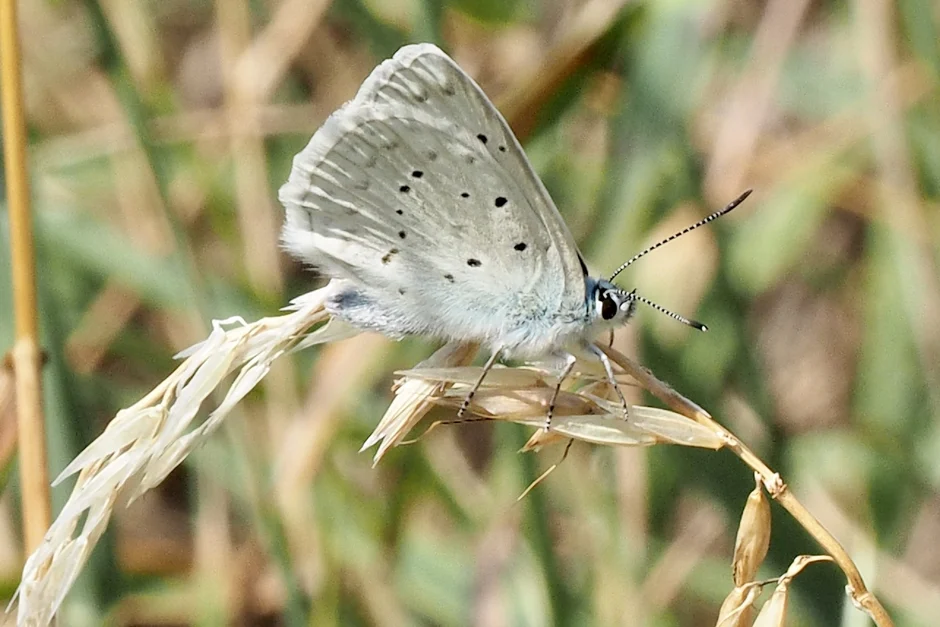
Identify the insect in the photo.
Polyommatus daphnis
